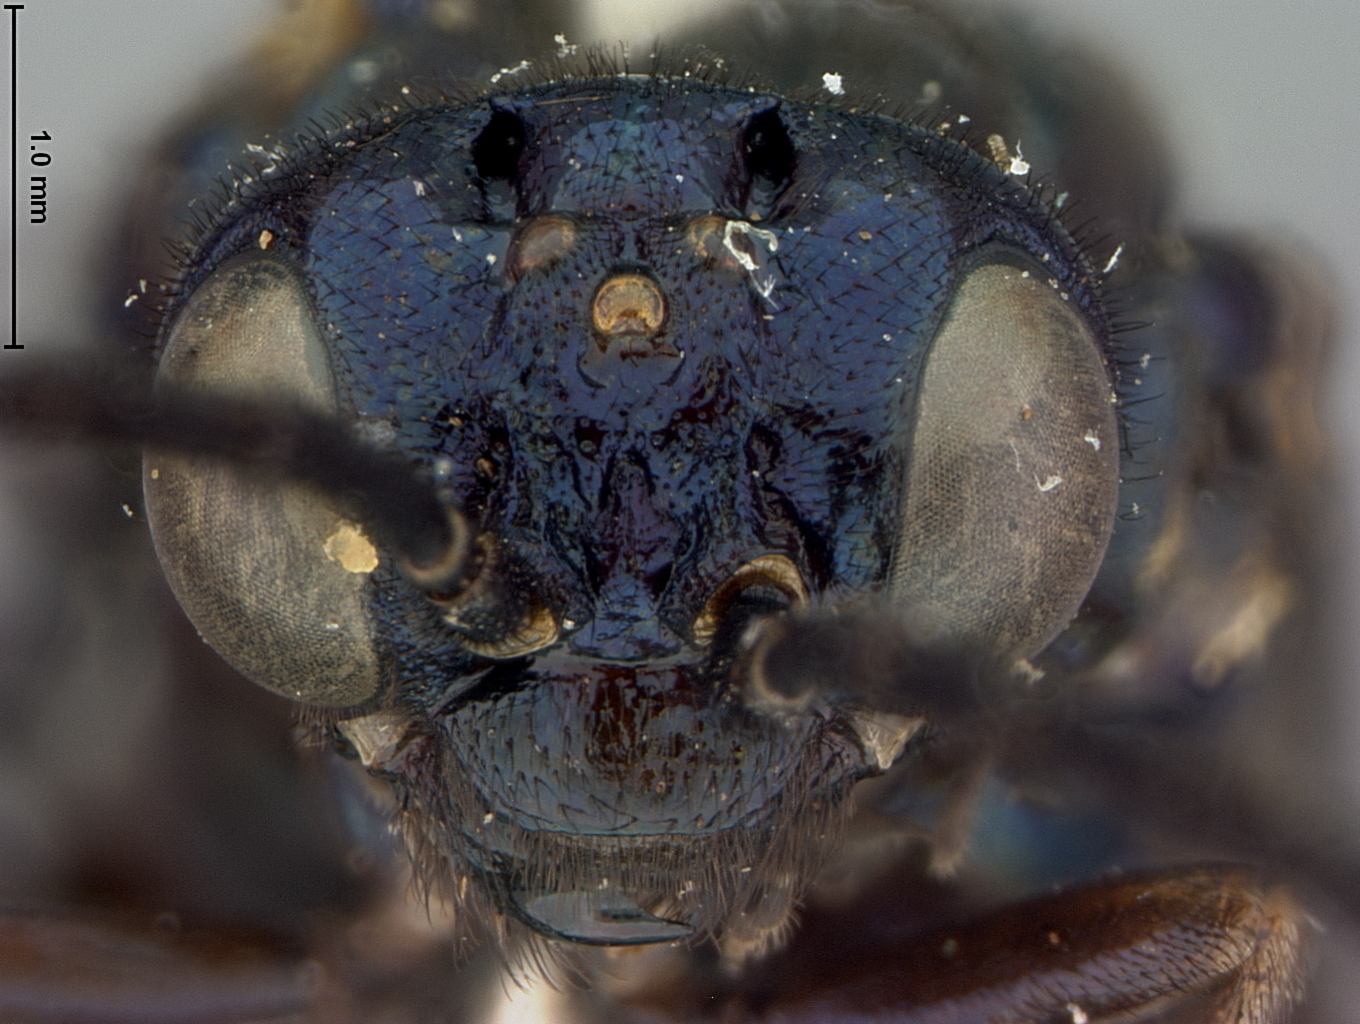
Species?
Senoclia diascoreae
